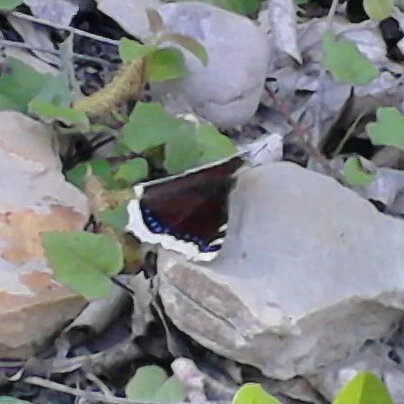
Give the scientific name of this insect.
Nymphalis antiopa
